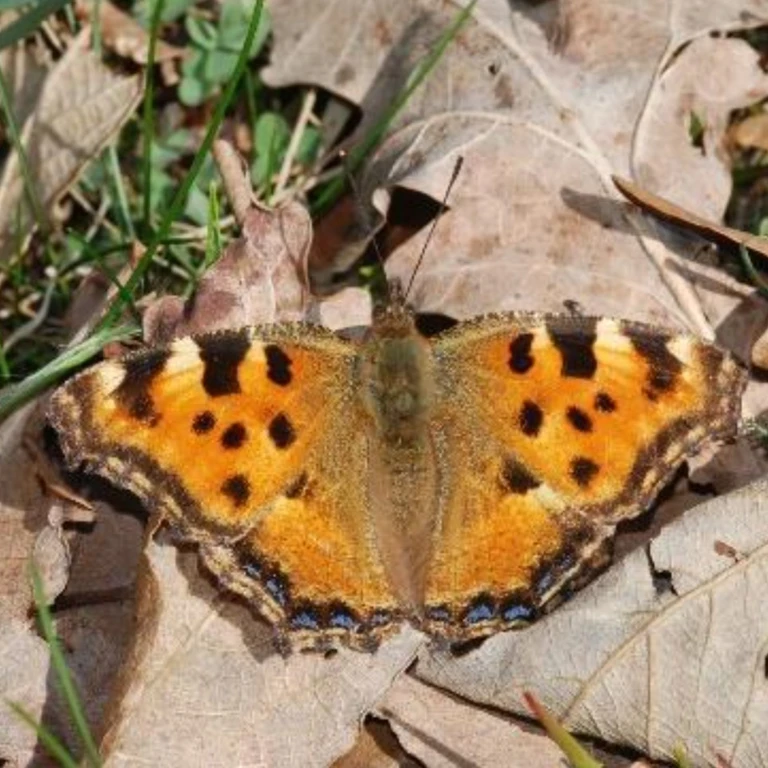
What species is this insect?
Nymphalis polychloros
